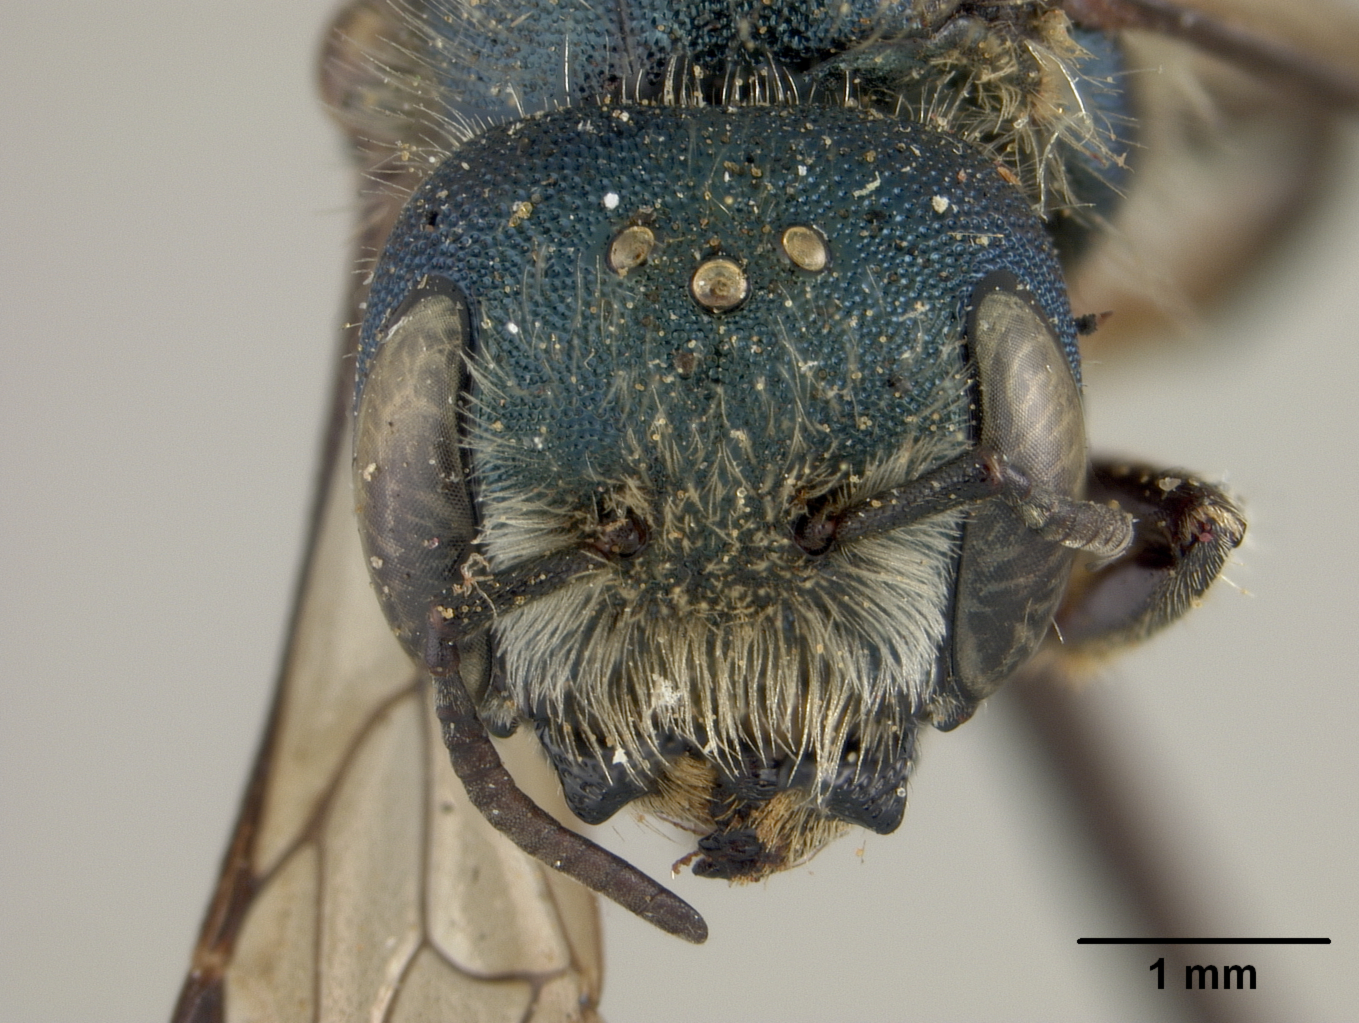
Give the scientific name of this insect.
Osmia louisianae
